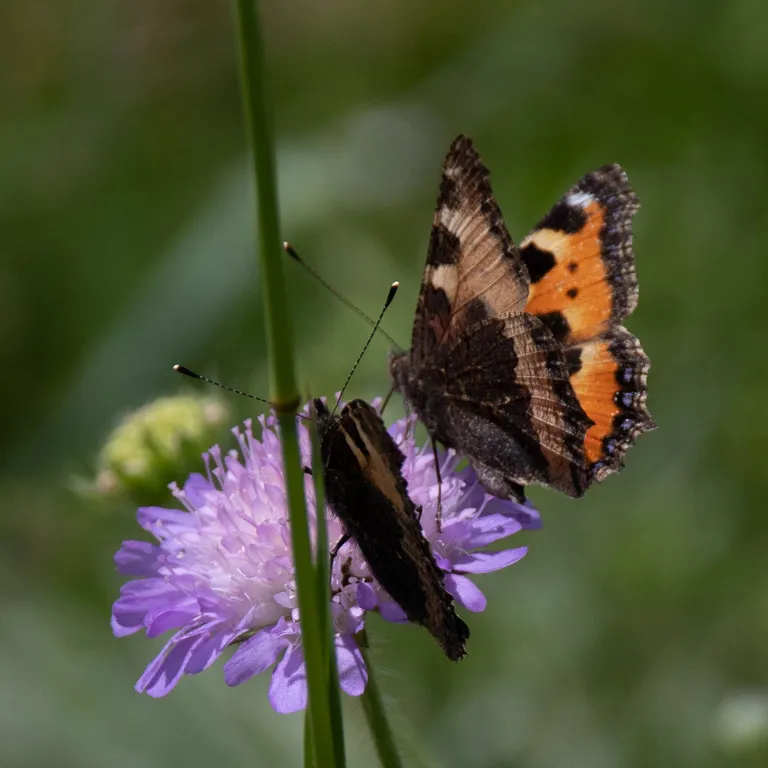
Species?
Aglais urticae
